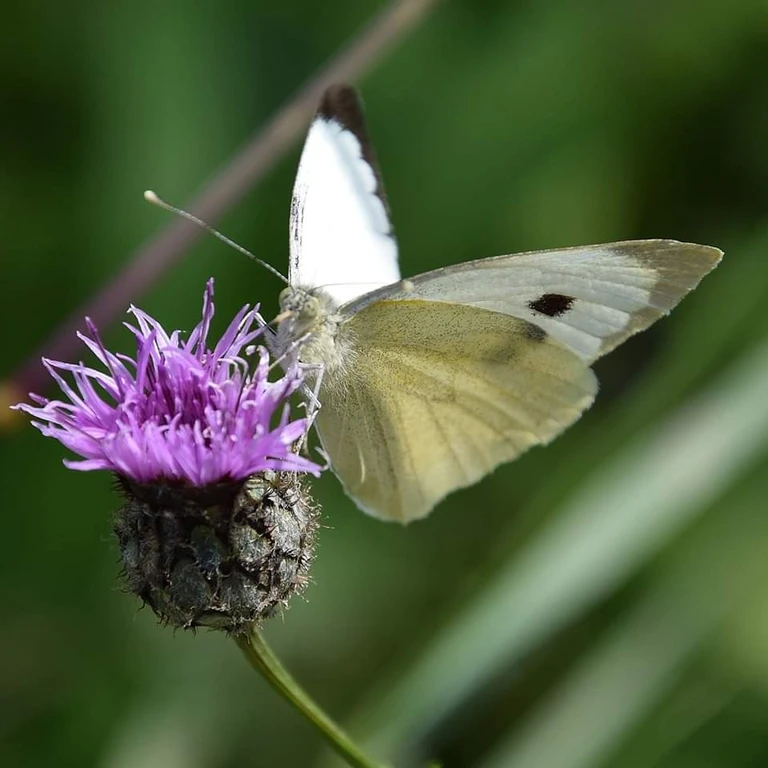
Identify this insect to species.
Pieris brassicae
